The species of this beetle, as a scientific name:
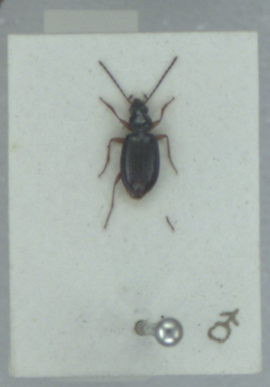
Bembidion monticola
